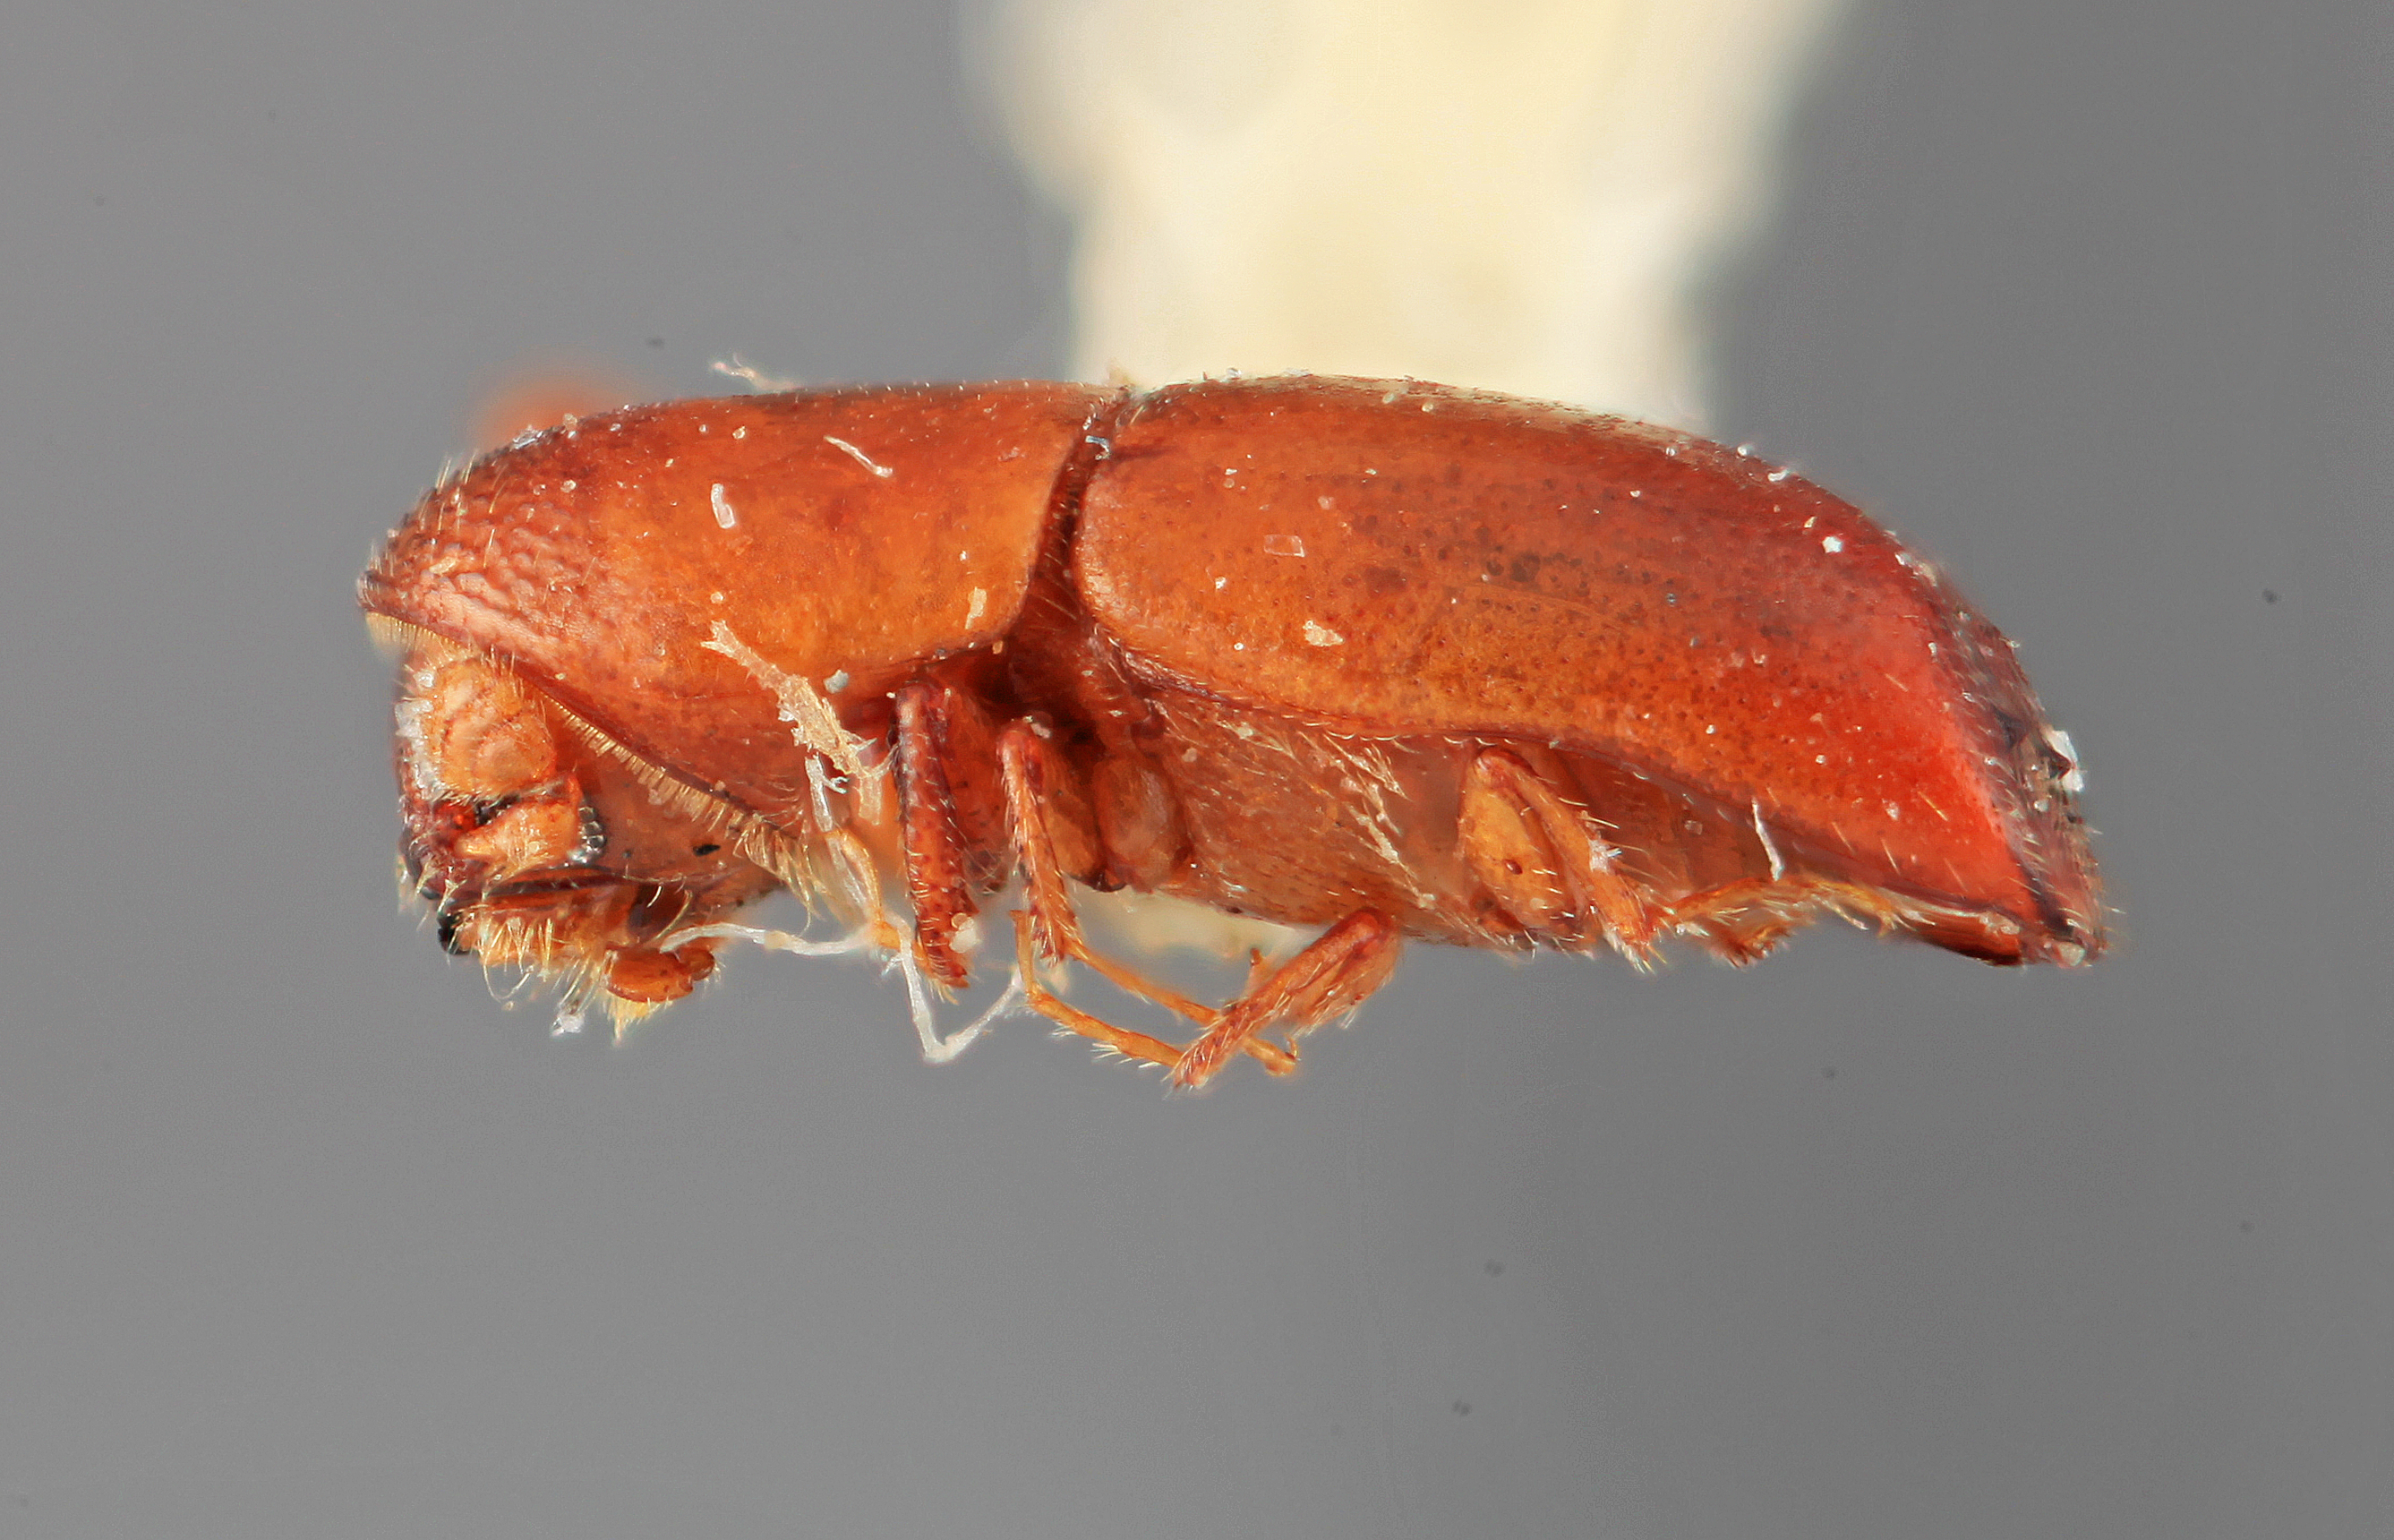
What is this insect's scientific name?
Monarthrum marginatum
